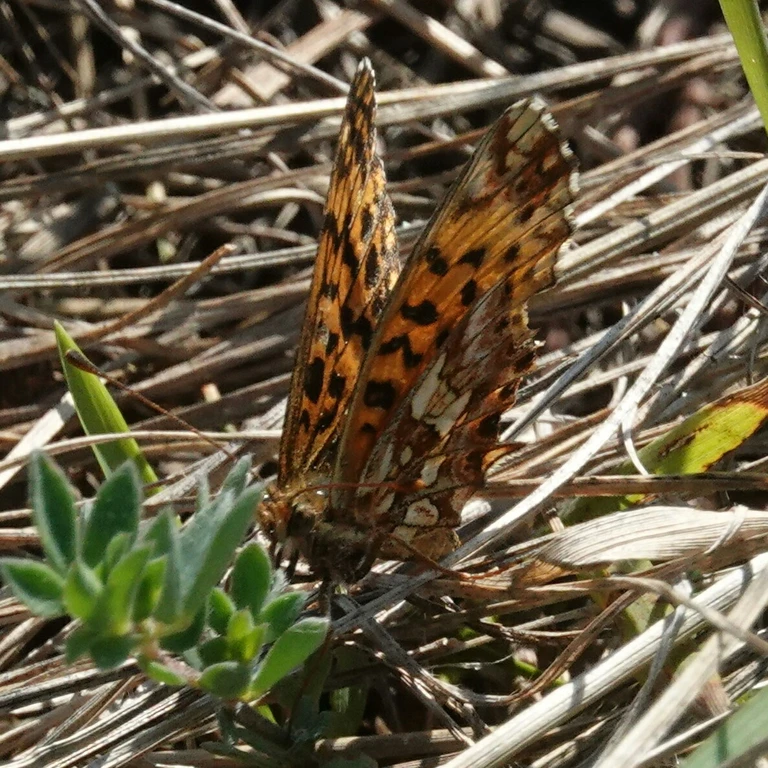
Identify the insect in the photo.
Boloria dia
